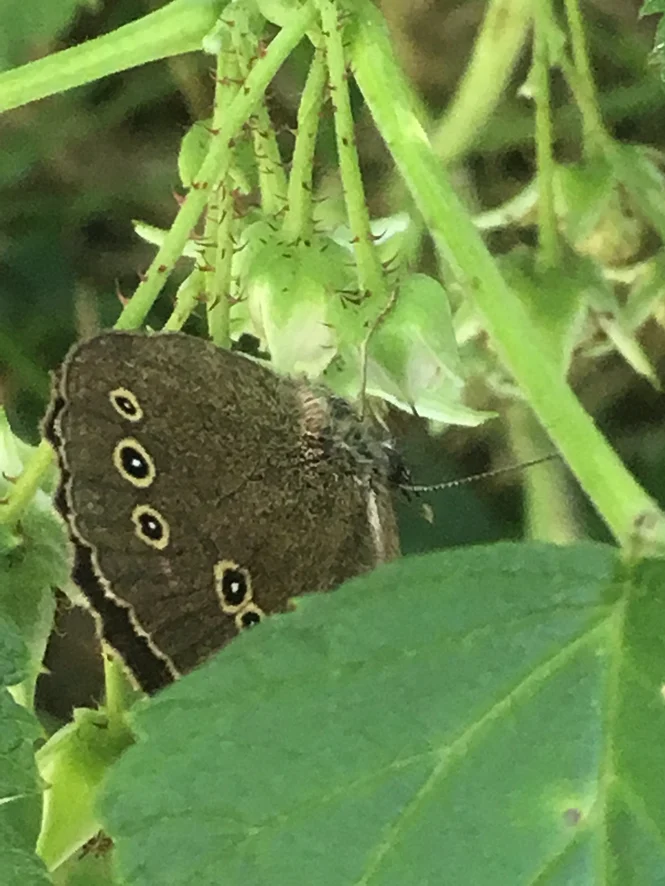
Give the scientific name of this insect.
Aphantopus hyperantus
